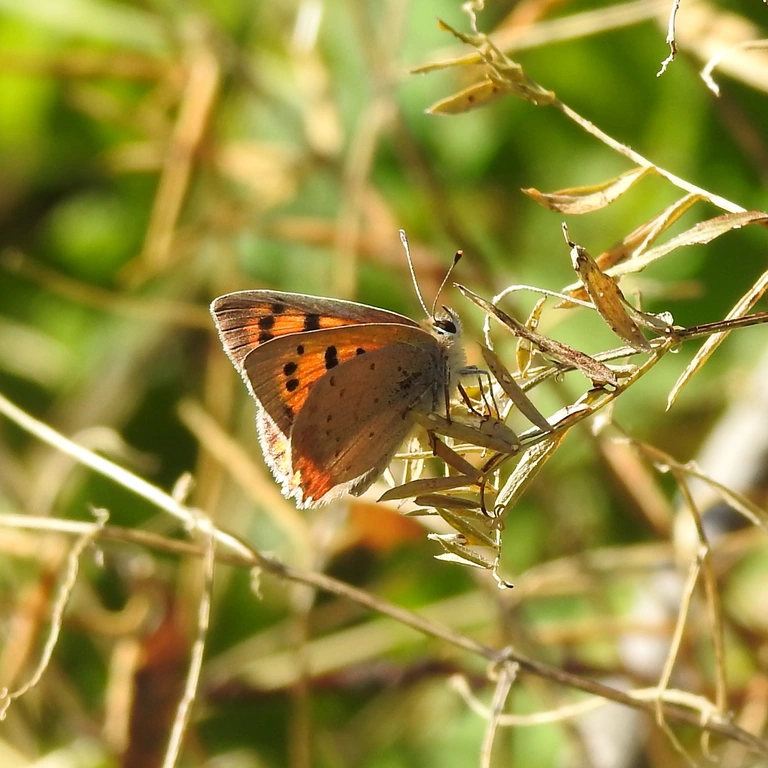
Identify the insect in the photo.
Lycaena phlaeas
